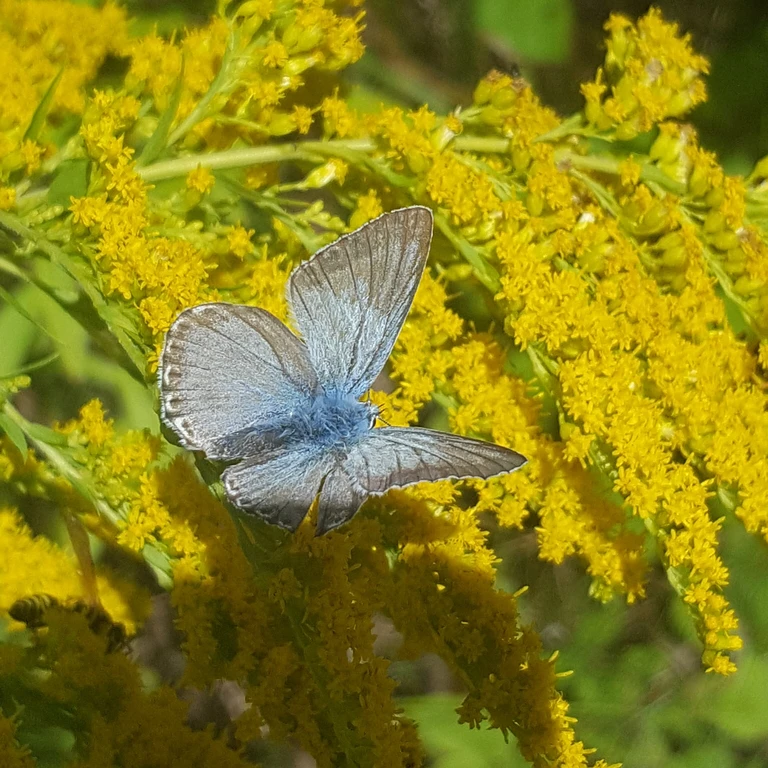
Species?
Lysandra coridon
